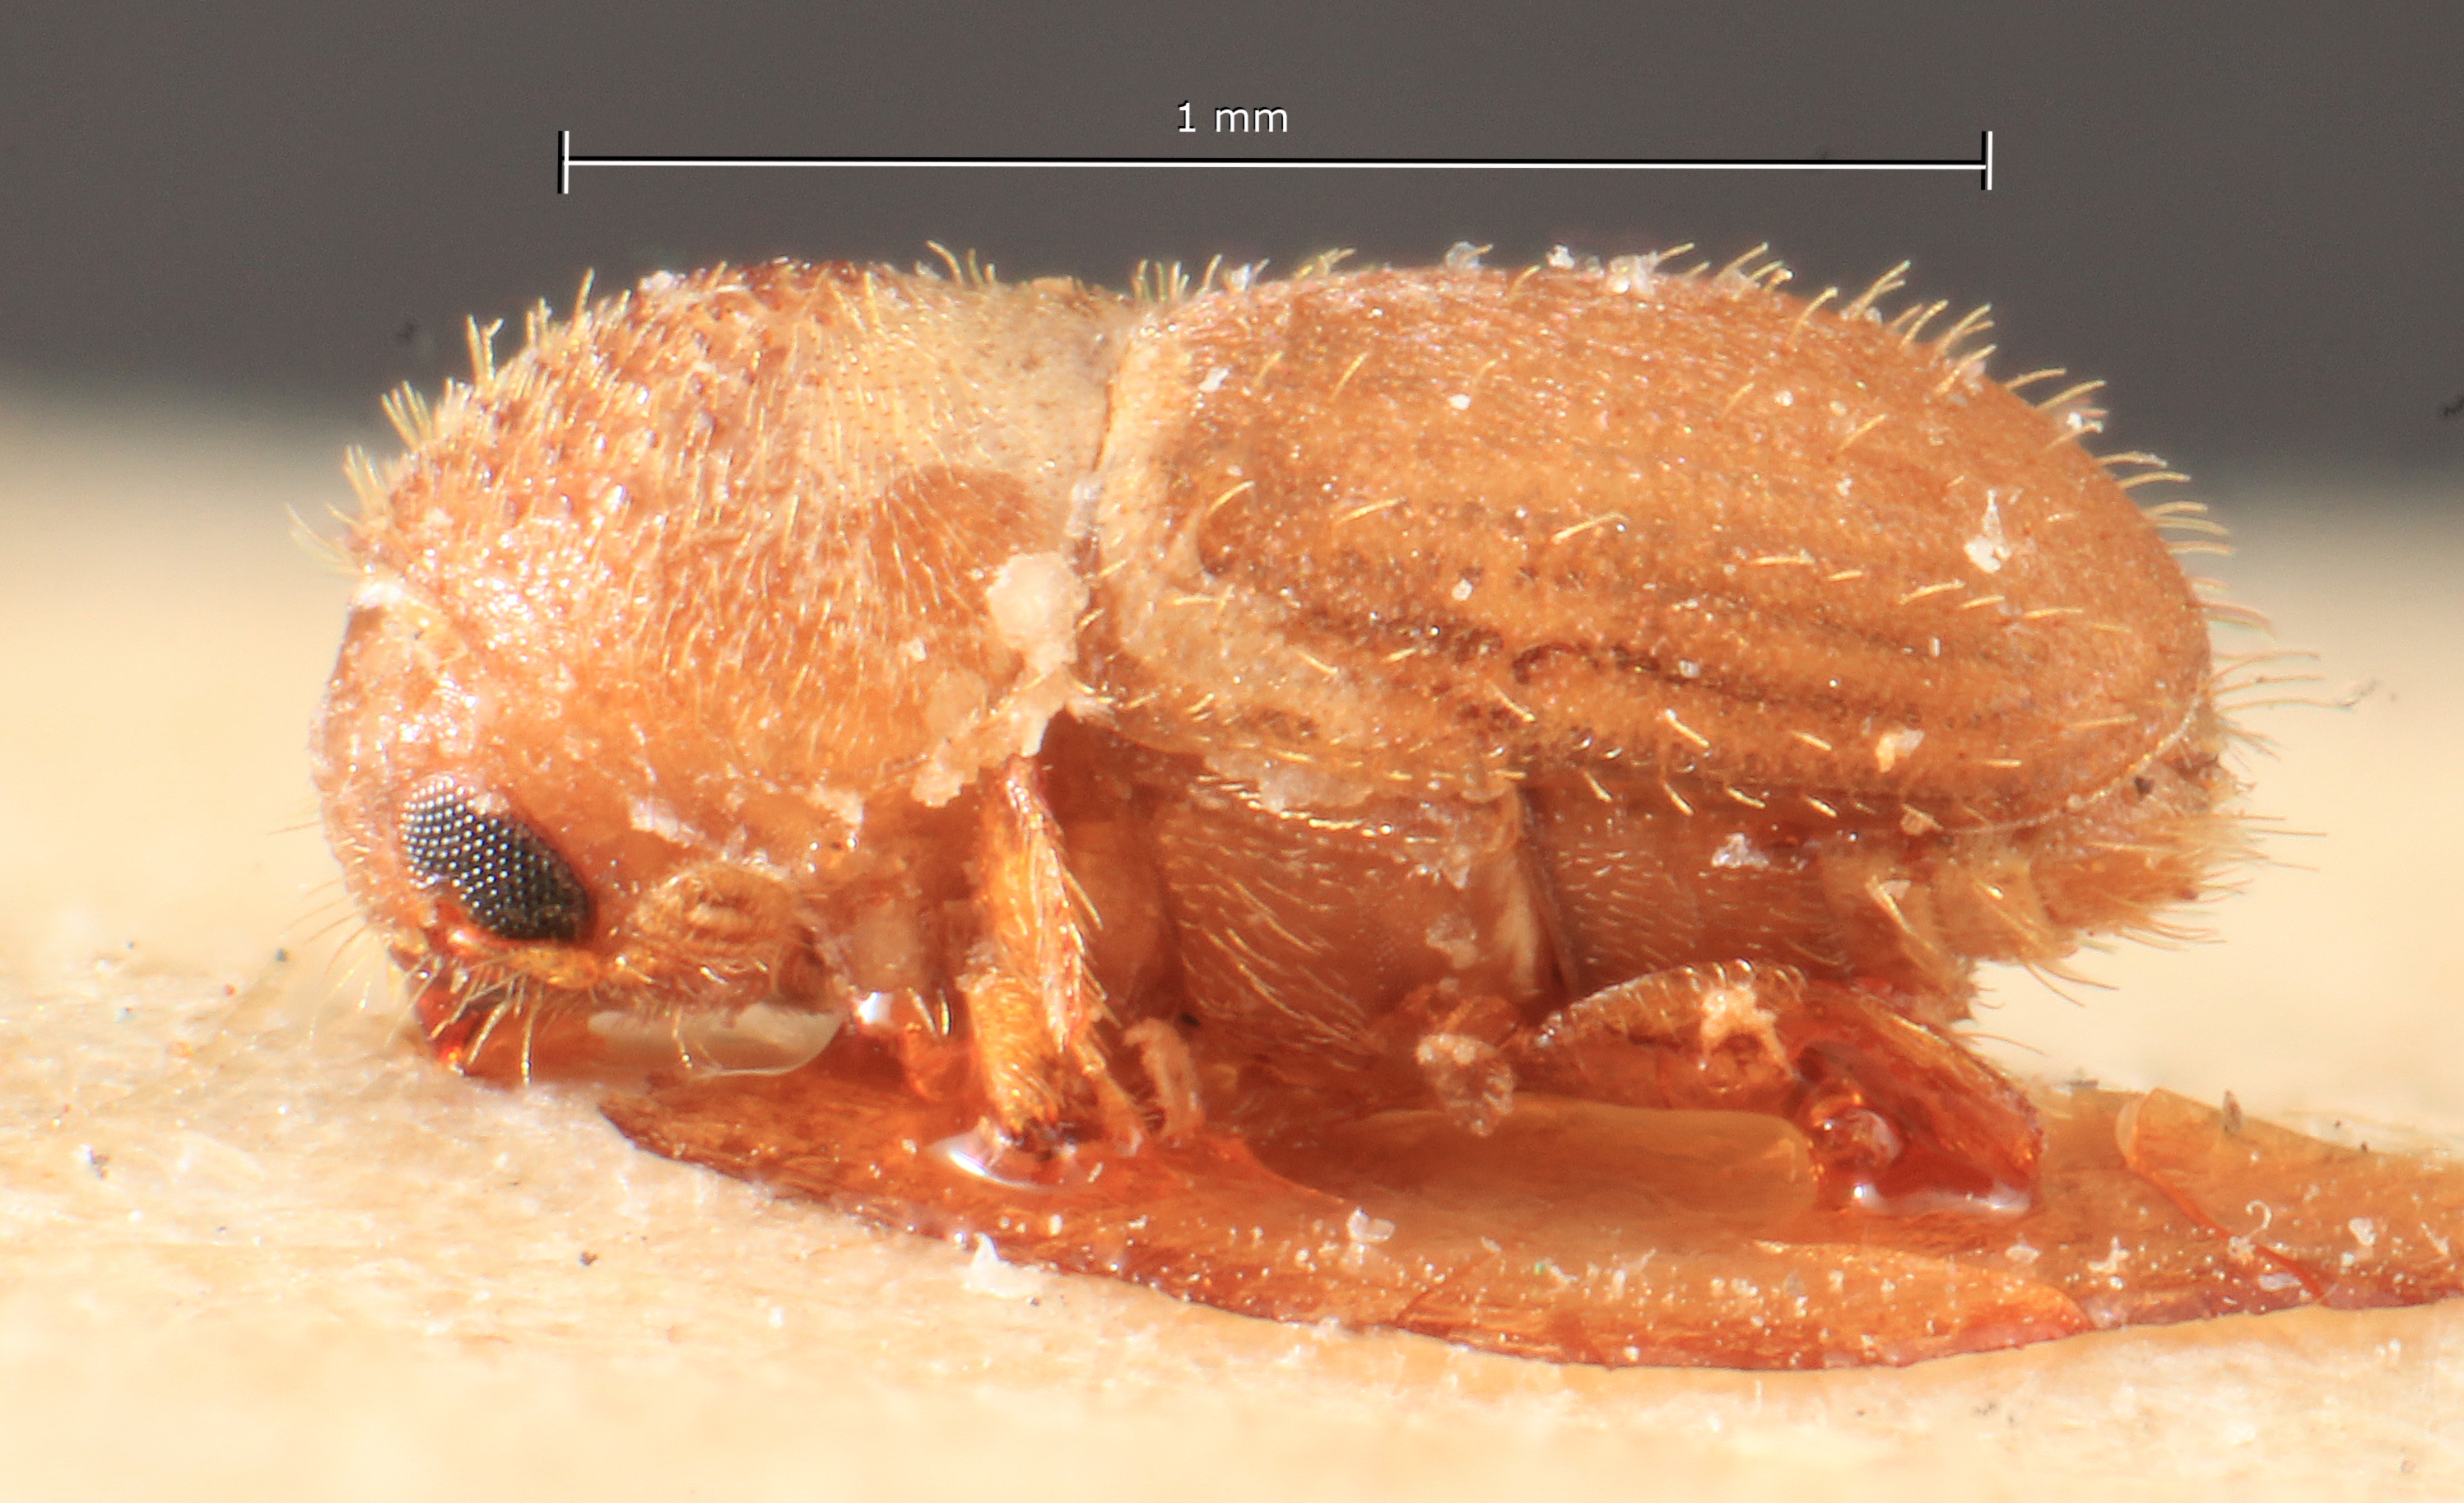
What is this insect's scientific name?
Hypocryphalus mindoroensis
